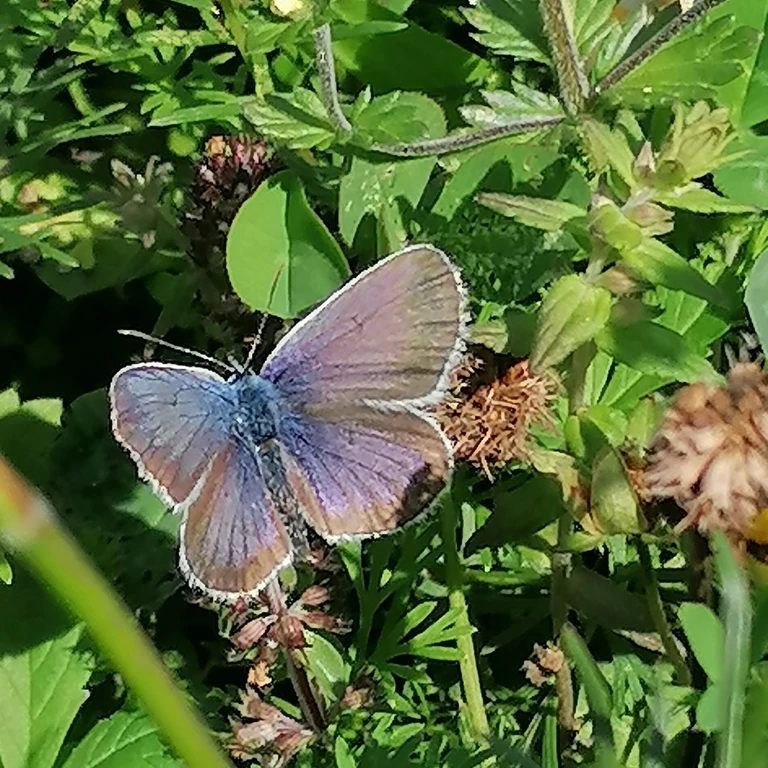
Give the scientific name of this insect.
Plebejus argus
